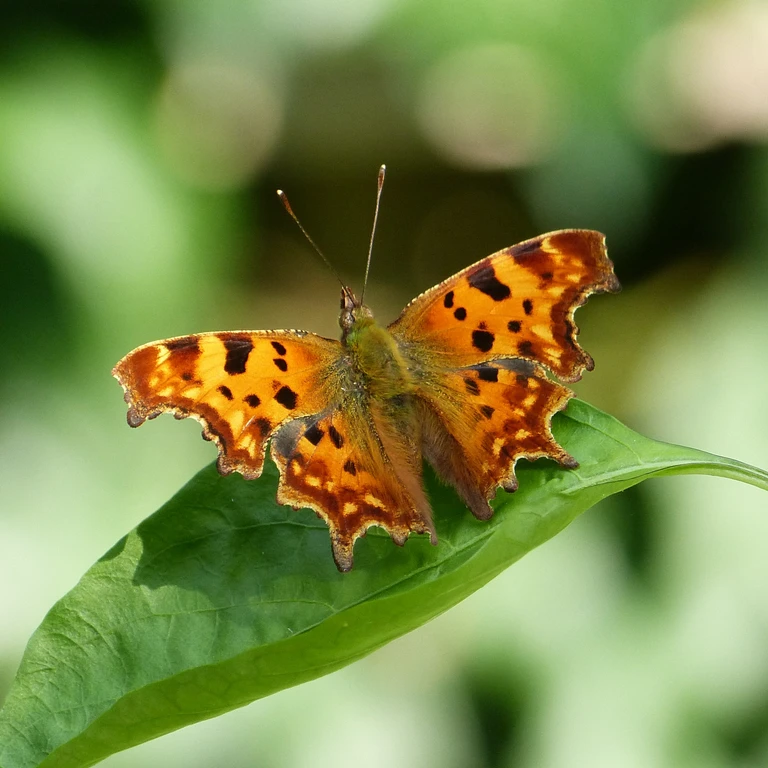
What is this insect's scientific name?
Polygonia c-album
